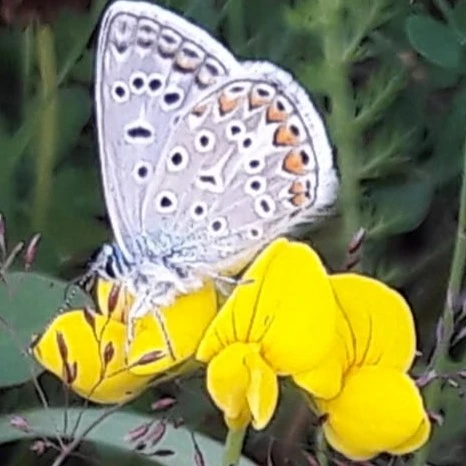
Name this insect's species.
Polyommatus icarus
